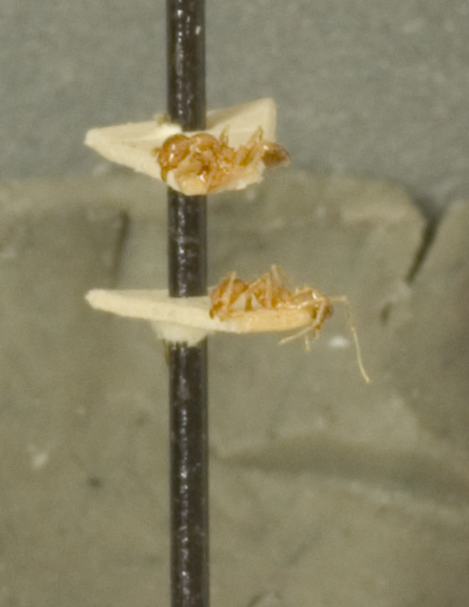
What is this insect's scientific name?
Pheidole squalida
